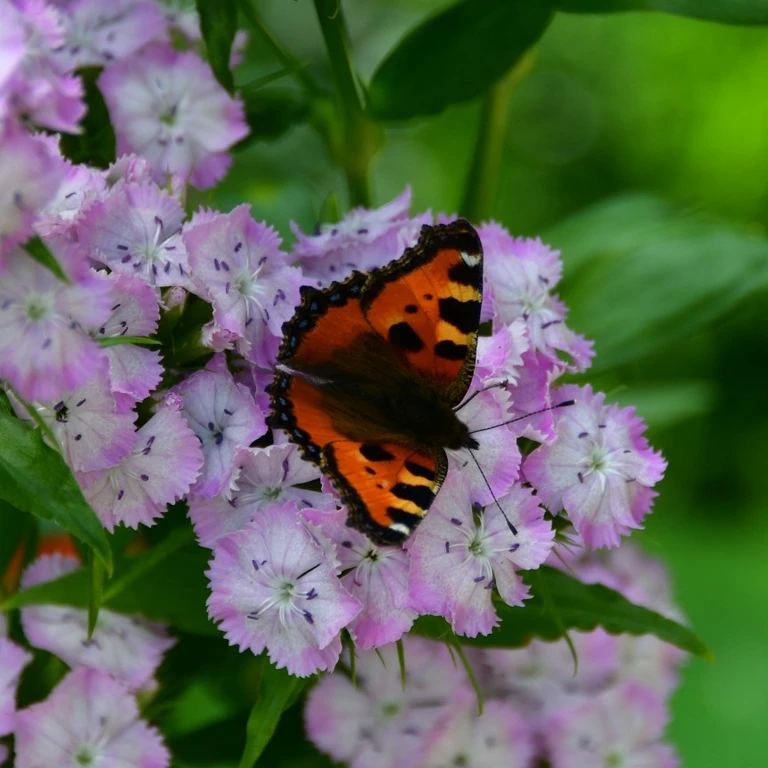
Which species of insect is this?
Aglais urticae
